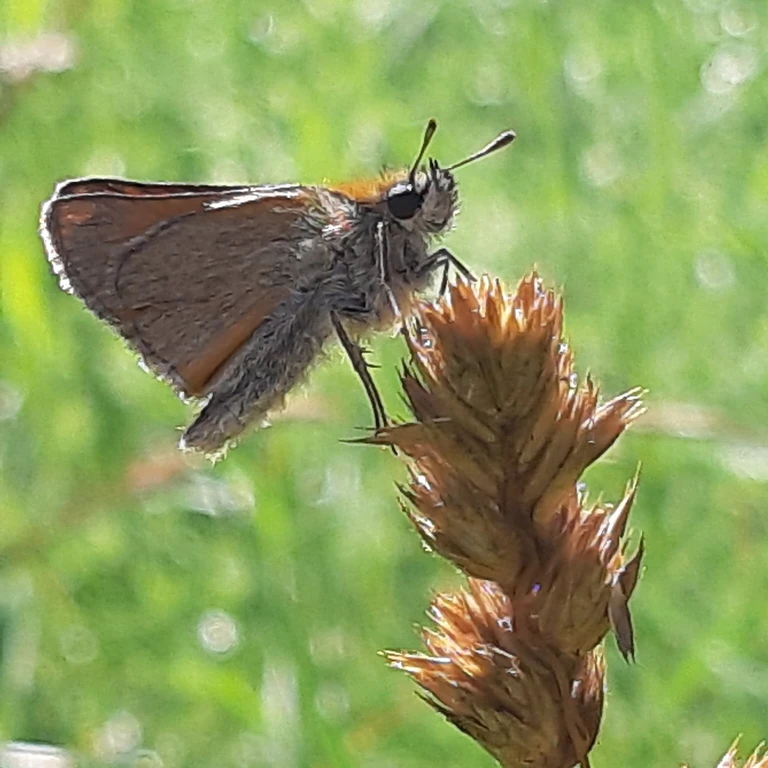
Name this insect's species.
Thymelicus lineola
